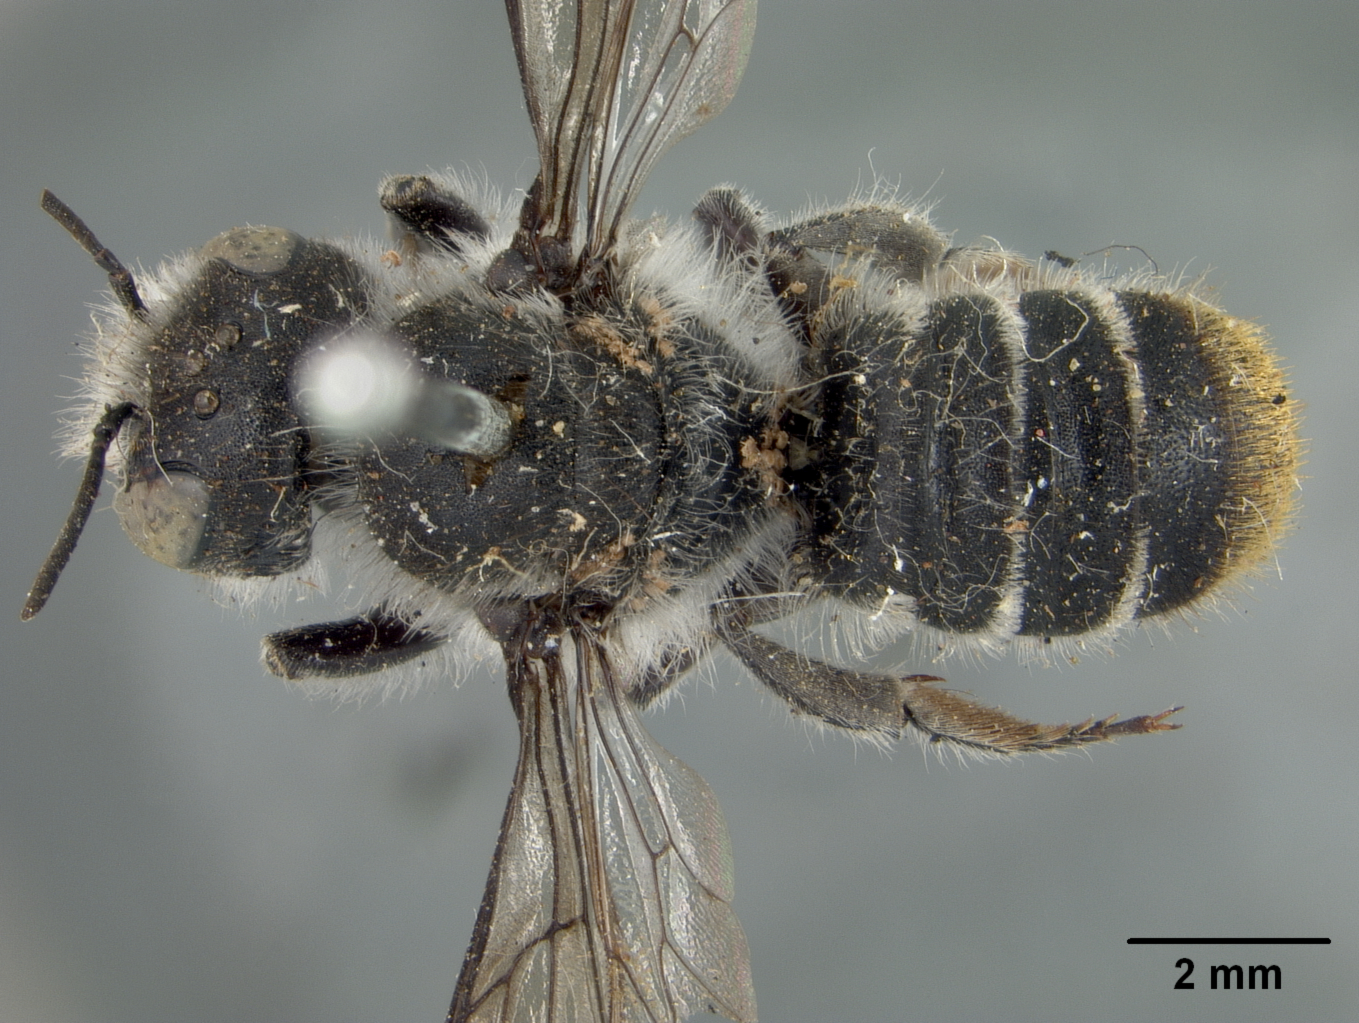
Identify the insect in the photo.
Megachile heliophila
